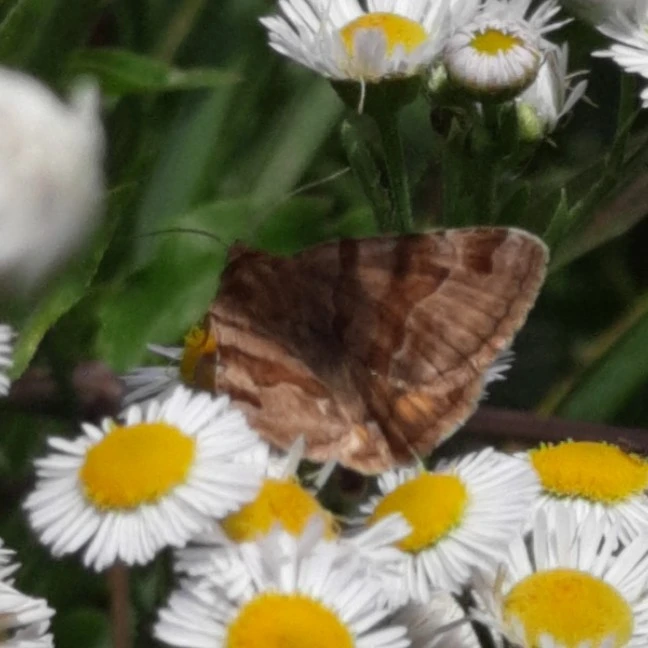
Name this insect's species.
Euclidia glyphica
